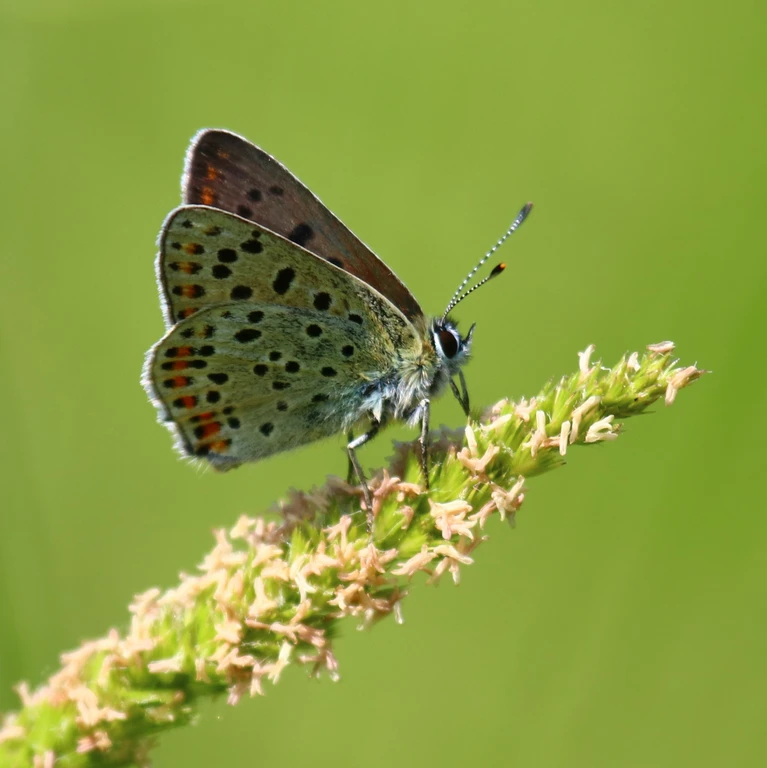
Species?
Lycaena tityrus (also Loweia tityrus)
